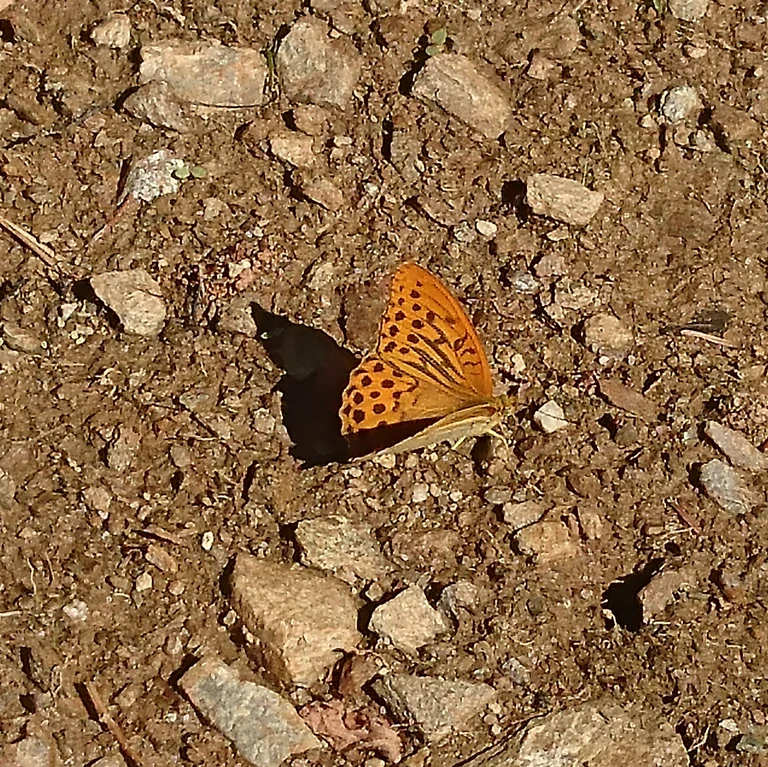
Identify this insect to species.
Argynnis paphia
